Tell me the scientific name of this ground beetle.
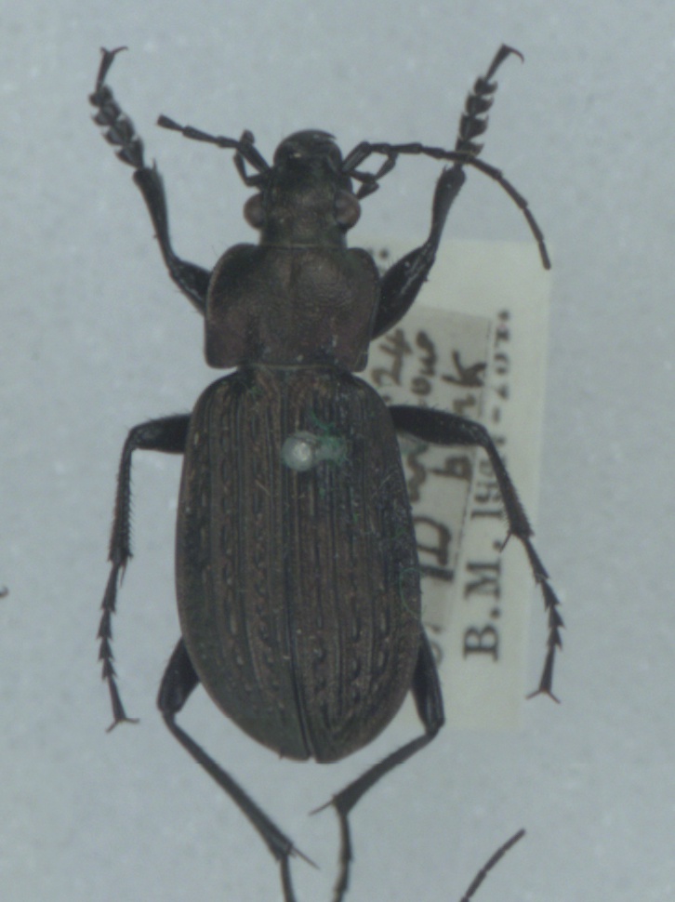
Carabus granulatus
